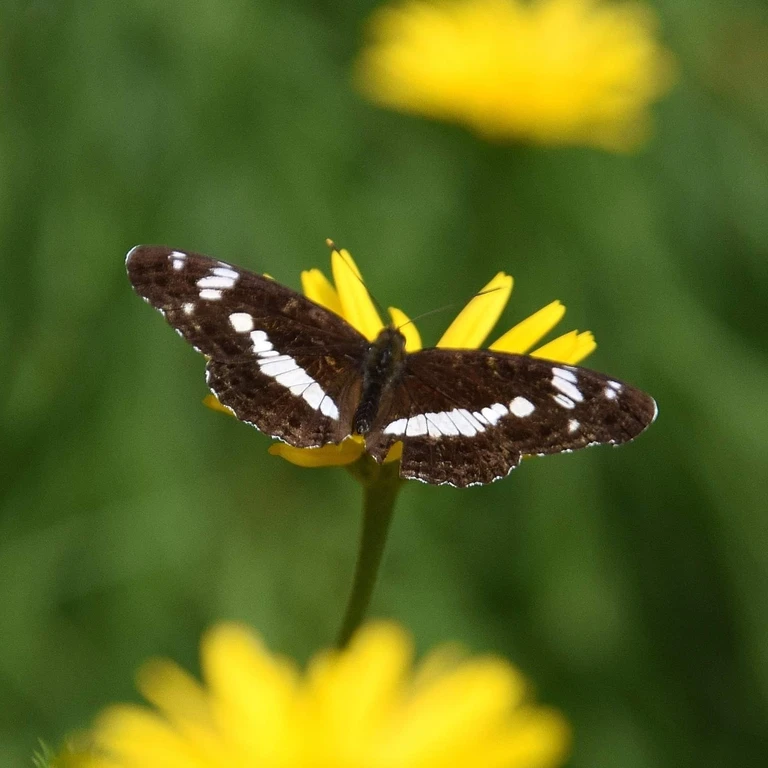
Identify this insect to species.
Limenitis camilla (also Ladoga camilla)
